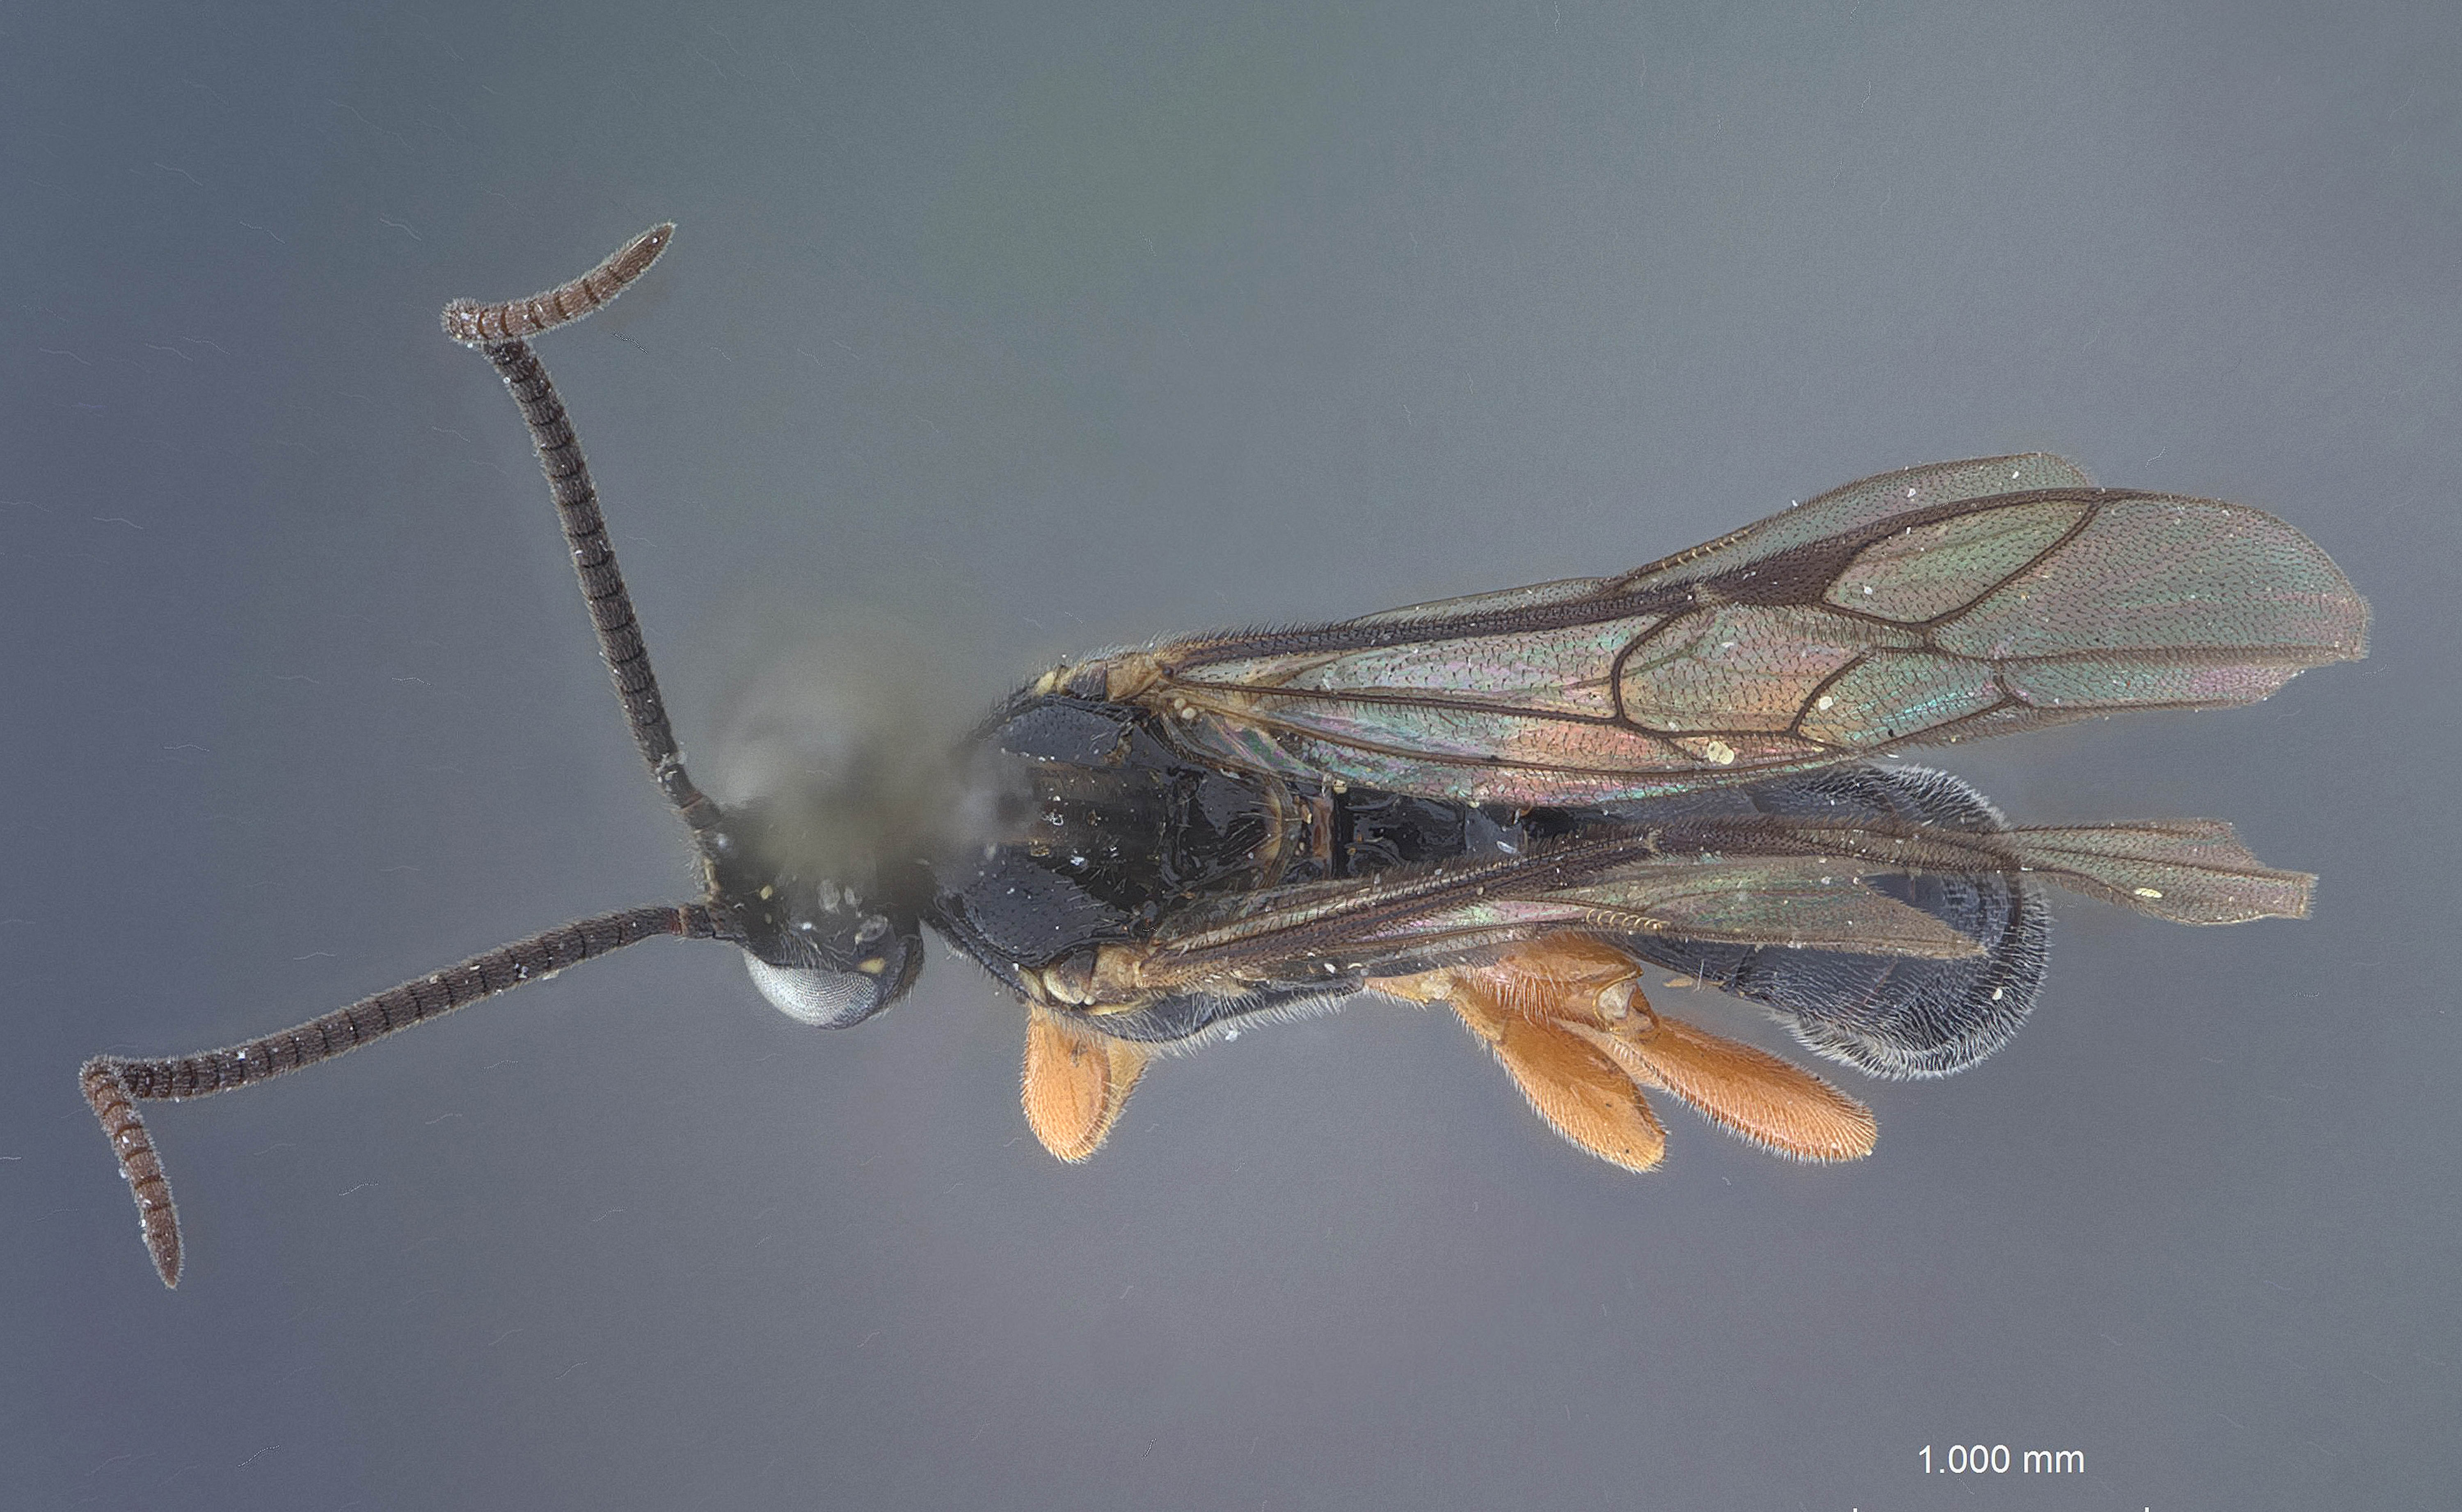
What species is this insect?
Exochus litus
